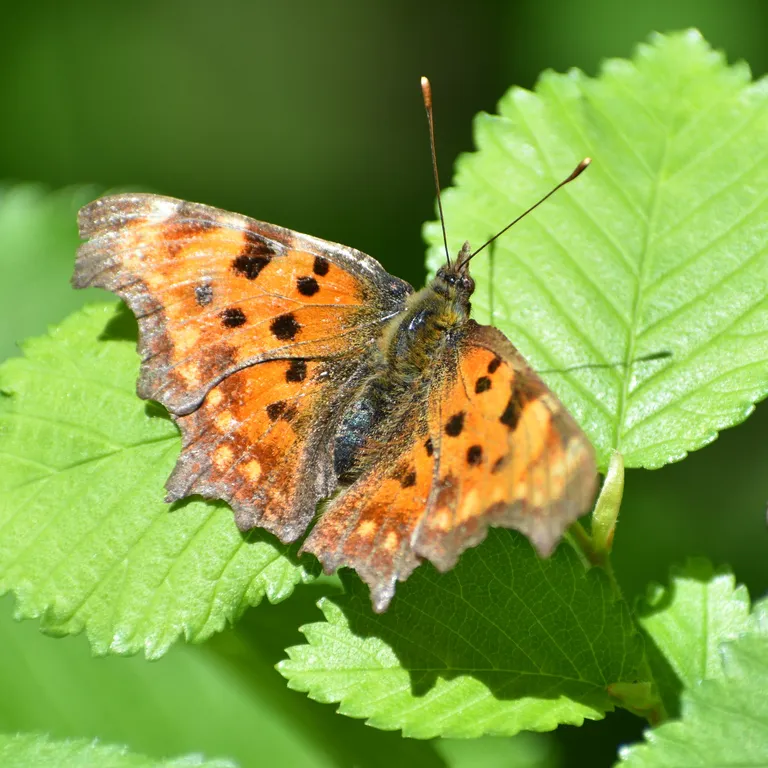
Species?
Polygonia c-album
